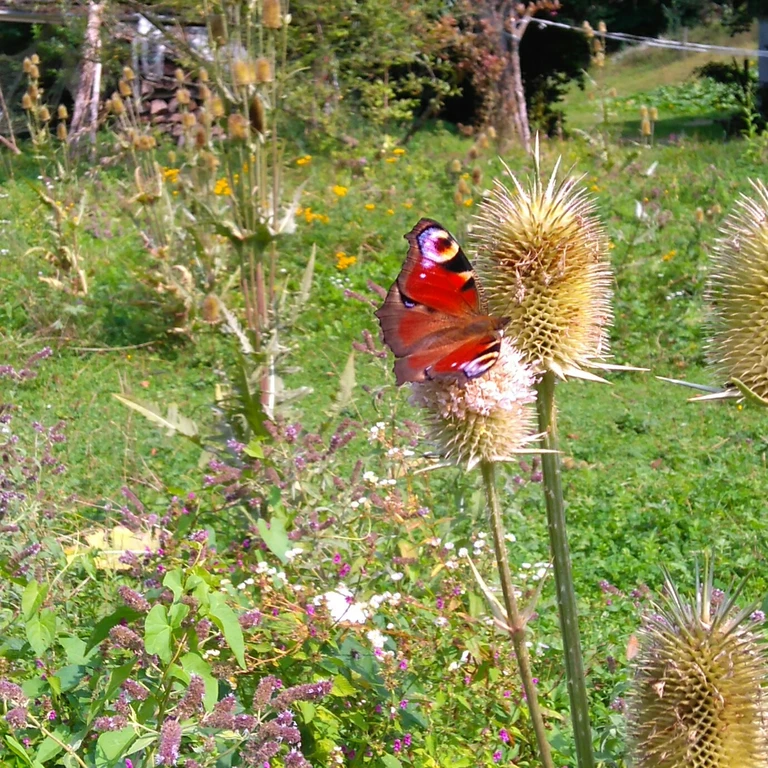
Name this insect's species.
Aglais io
